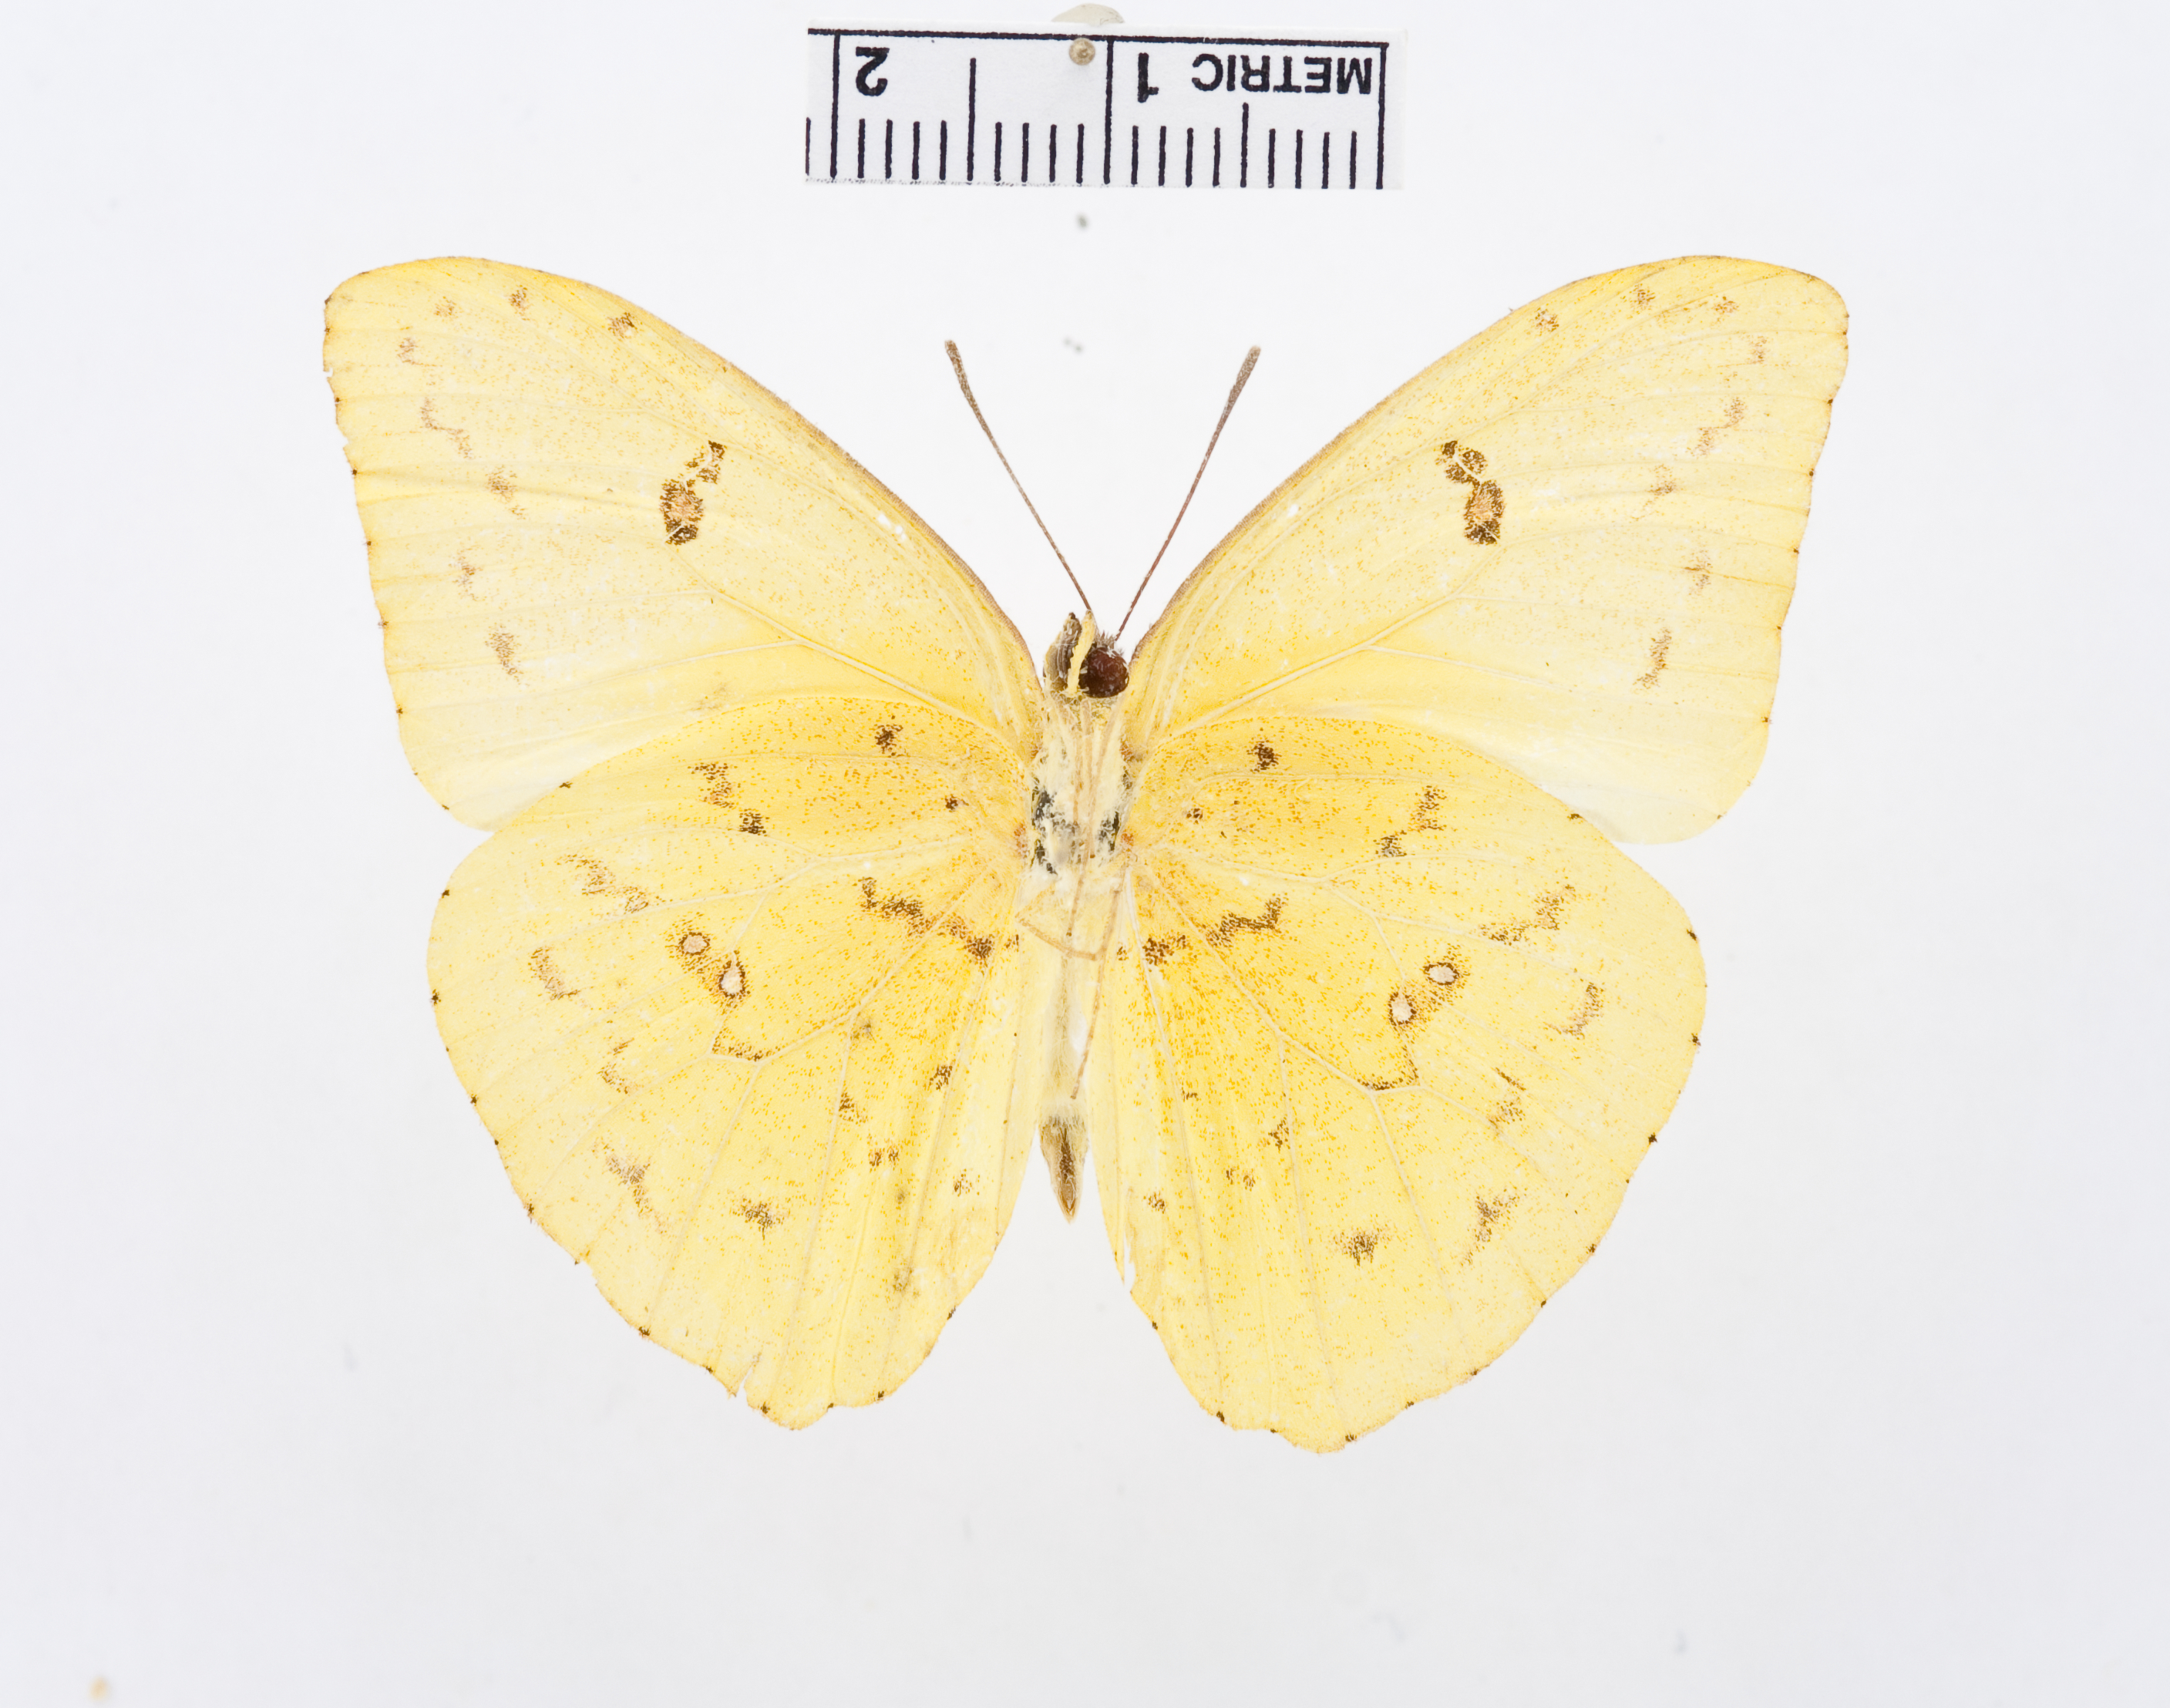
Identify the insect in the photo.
Phoebis bourkei
